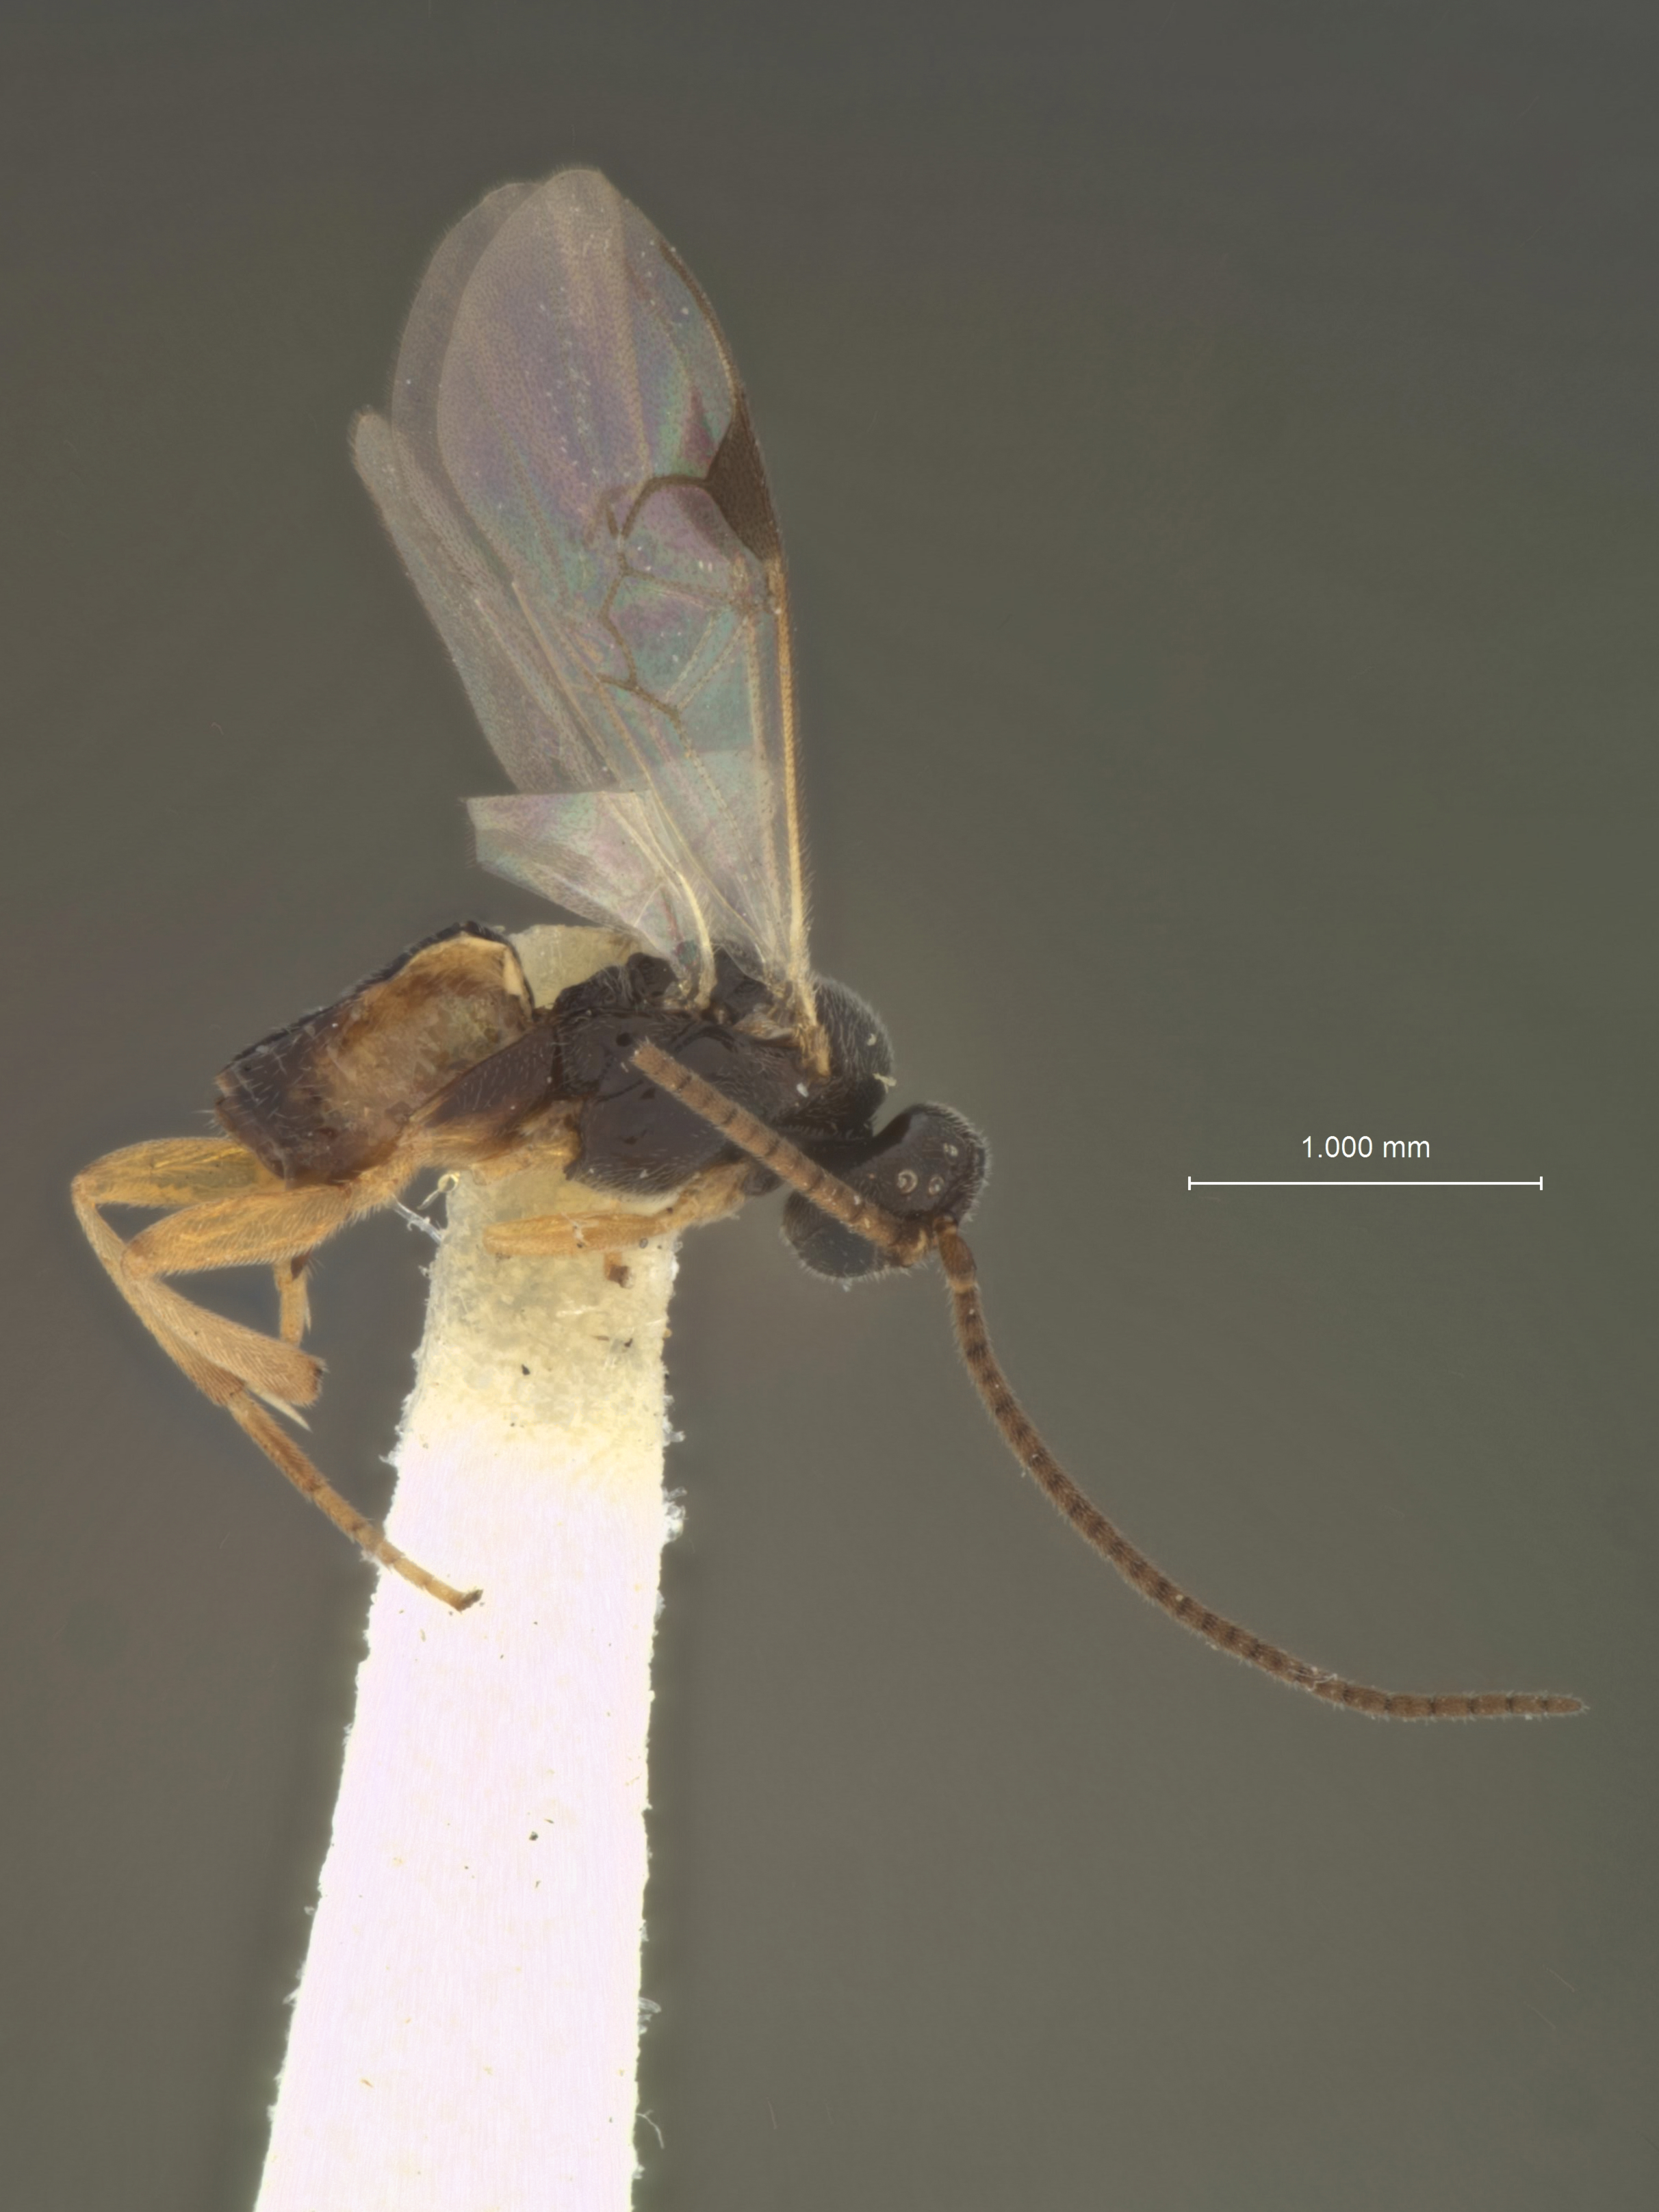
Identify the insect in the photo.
Apanteles mayaguezensis
